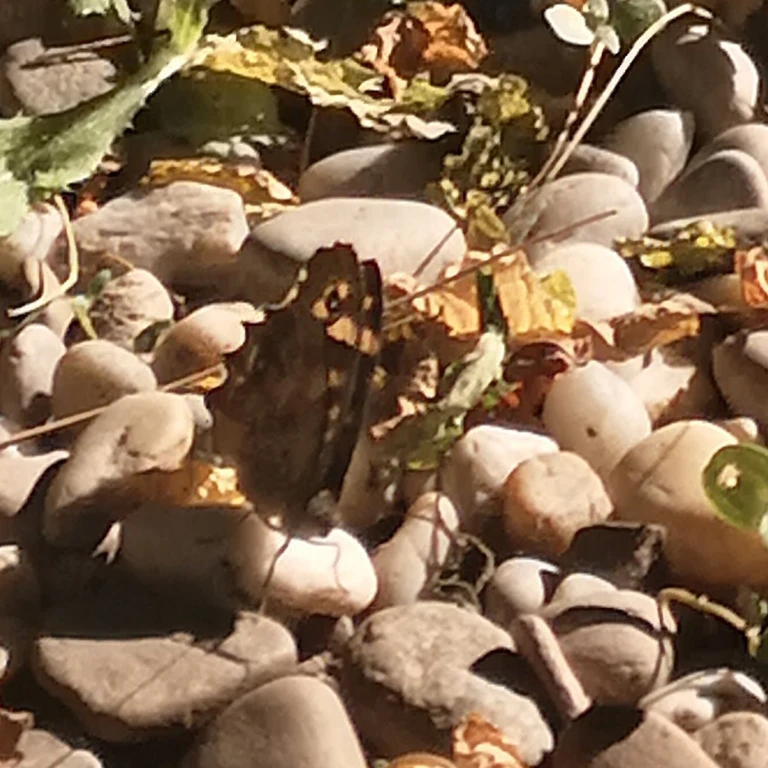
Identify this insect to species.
Pararge aegeria
